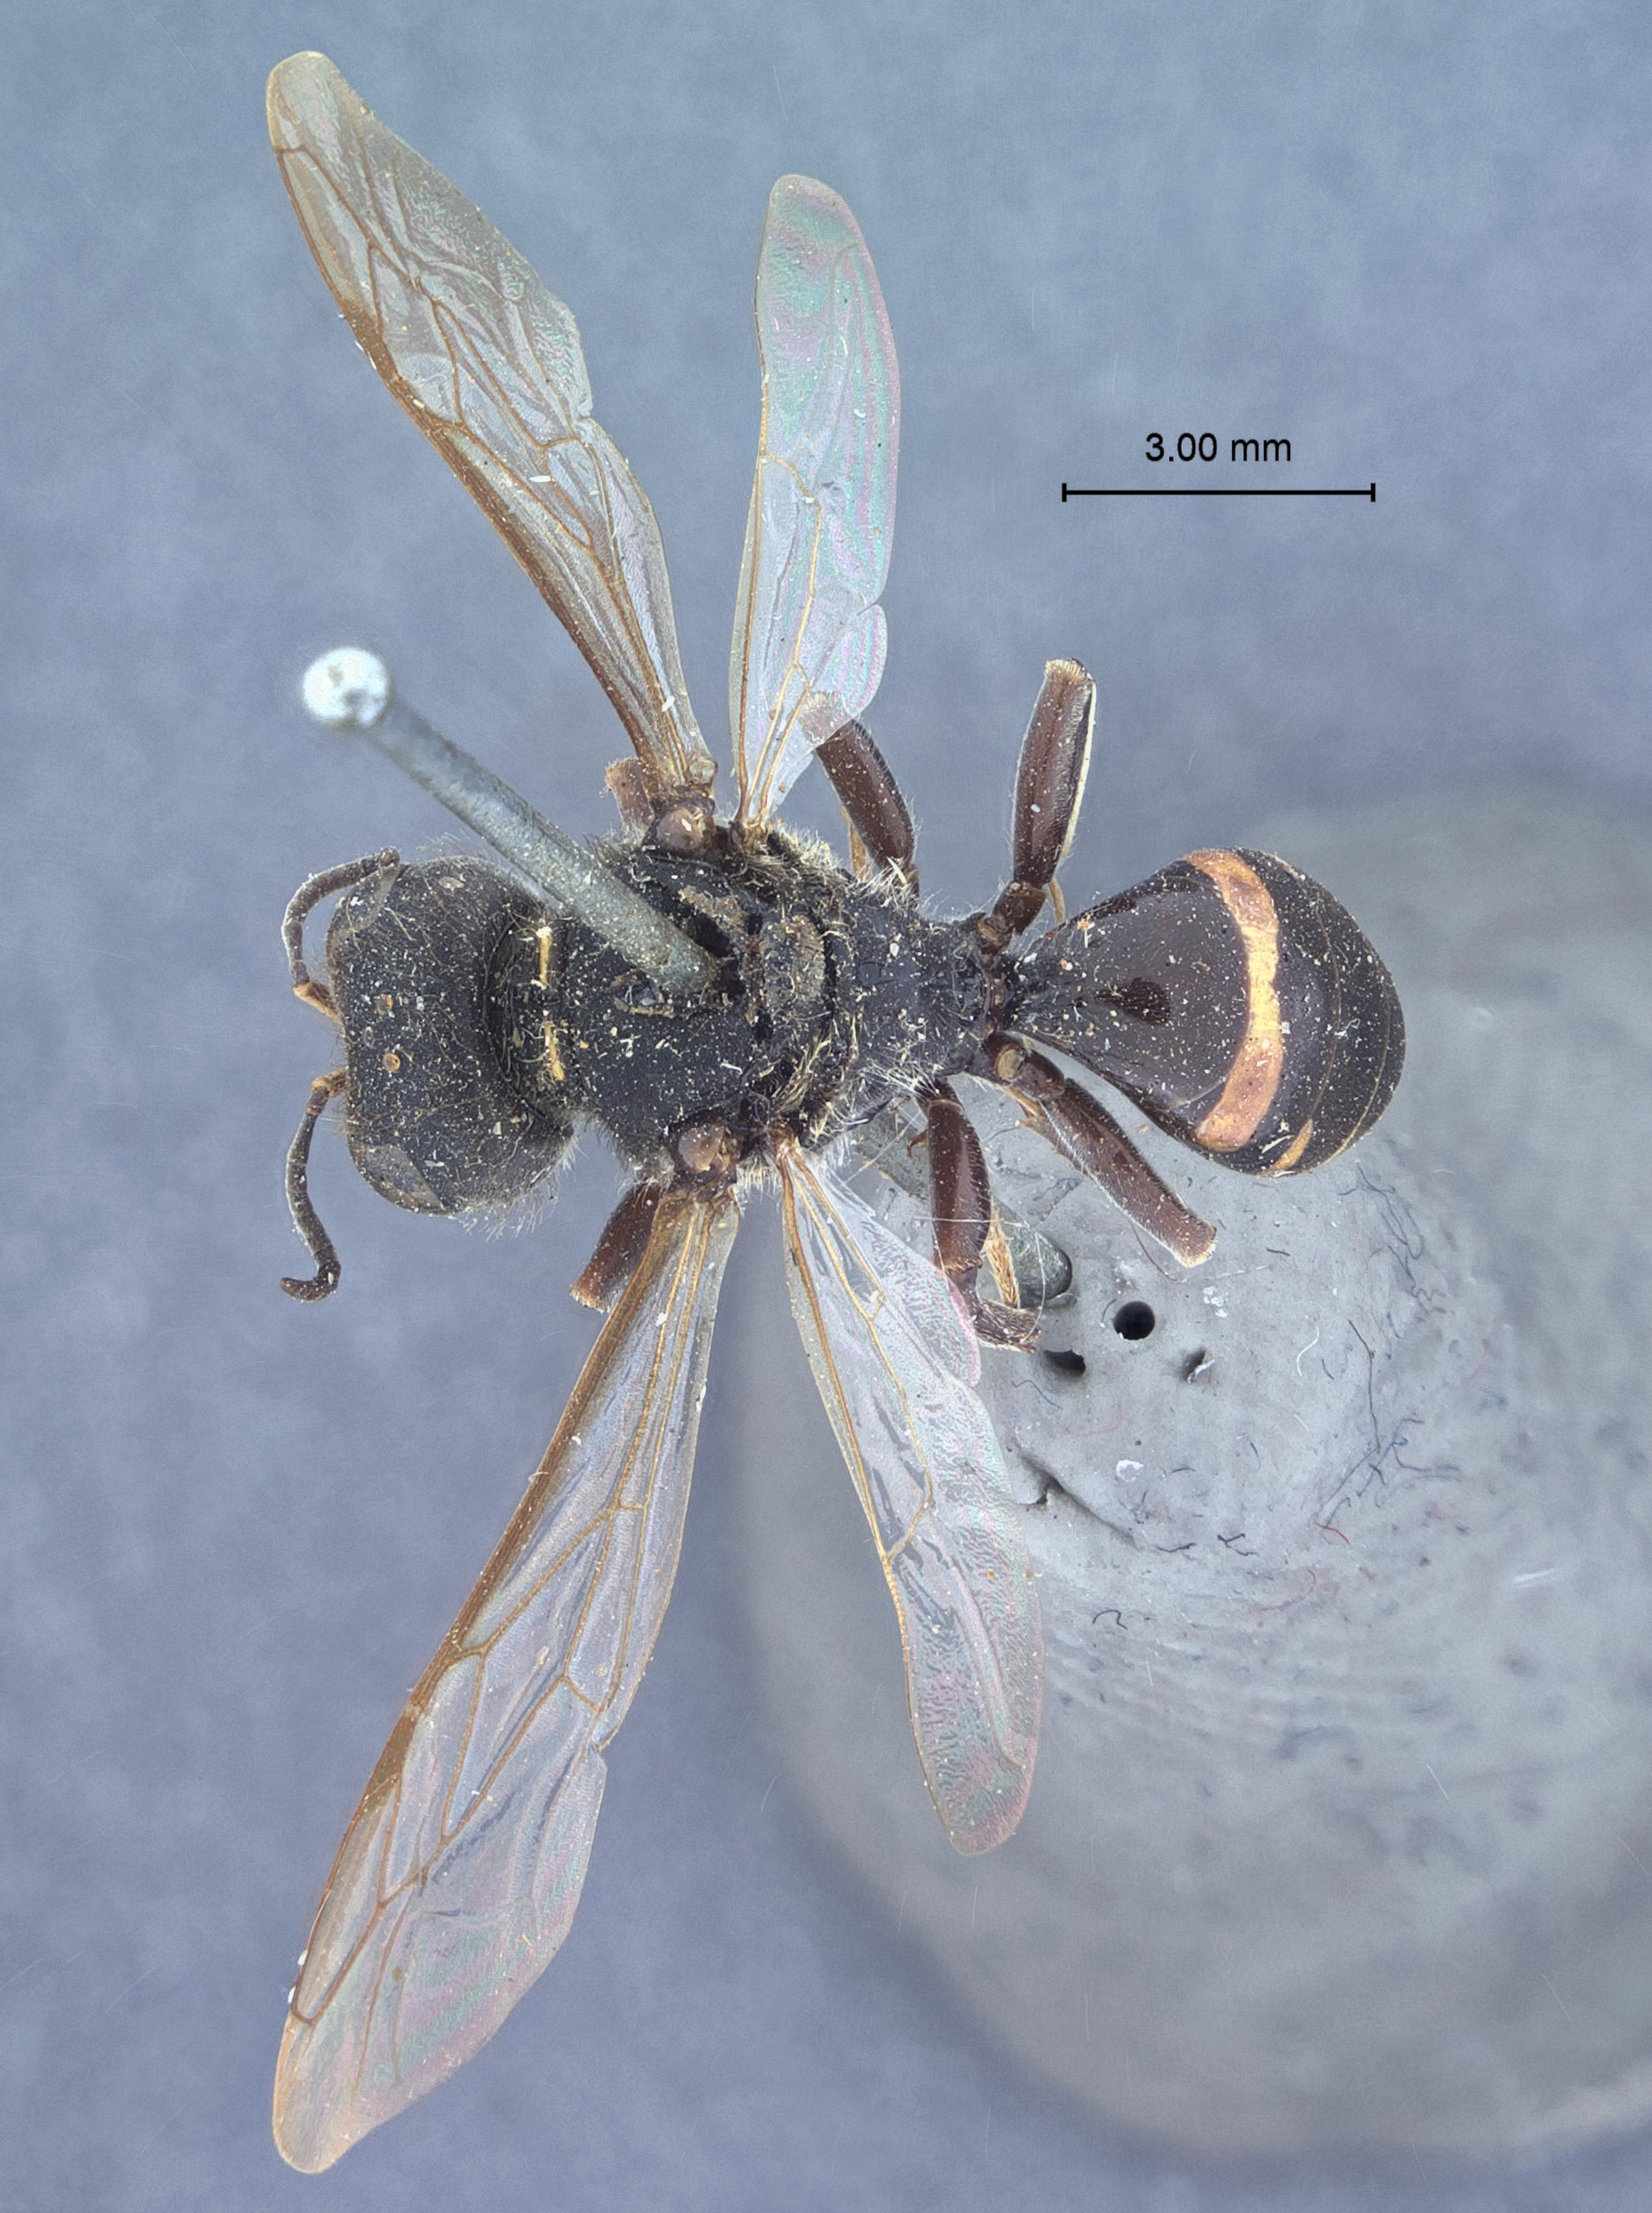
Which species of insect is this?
Clytochrysus dubiosus
